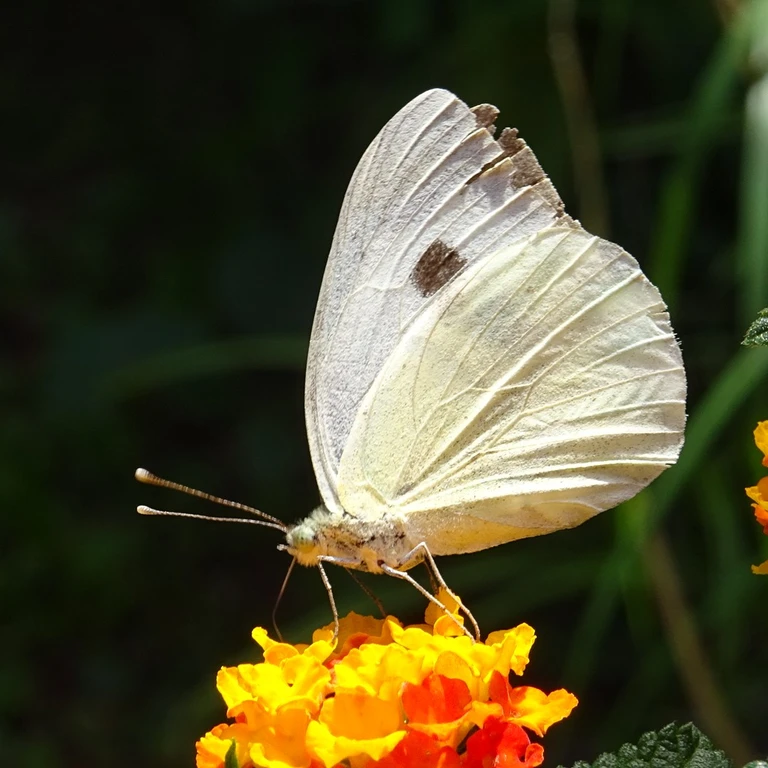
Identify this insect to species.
Pieris brassicae
